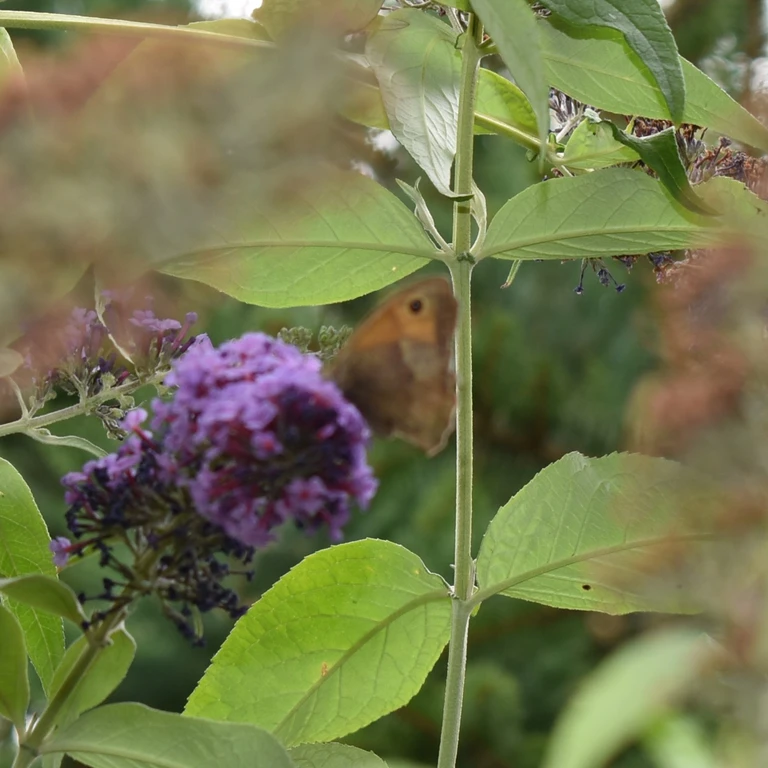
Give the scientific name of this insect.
Maniola jurtina
